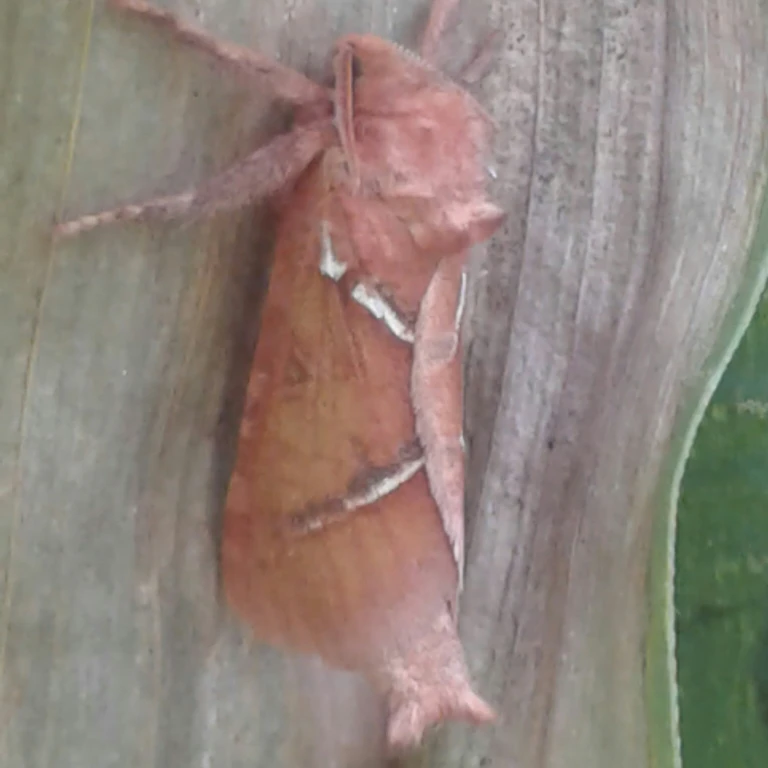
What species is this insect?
Triodia sylvina
